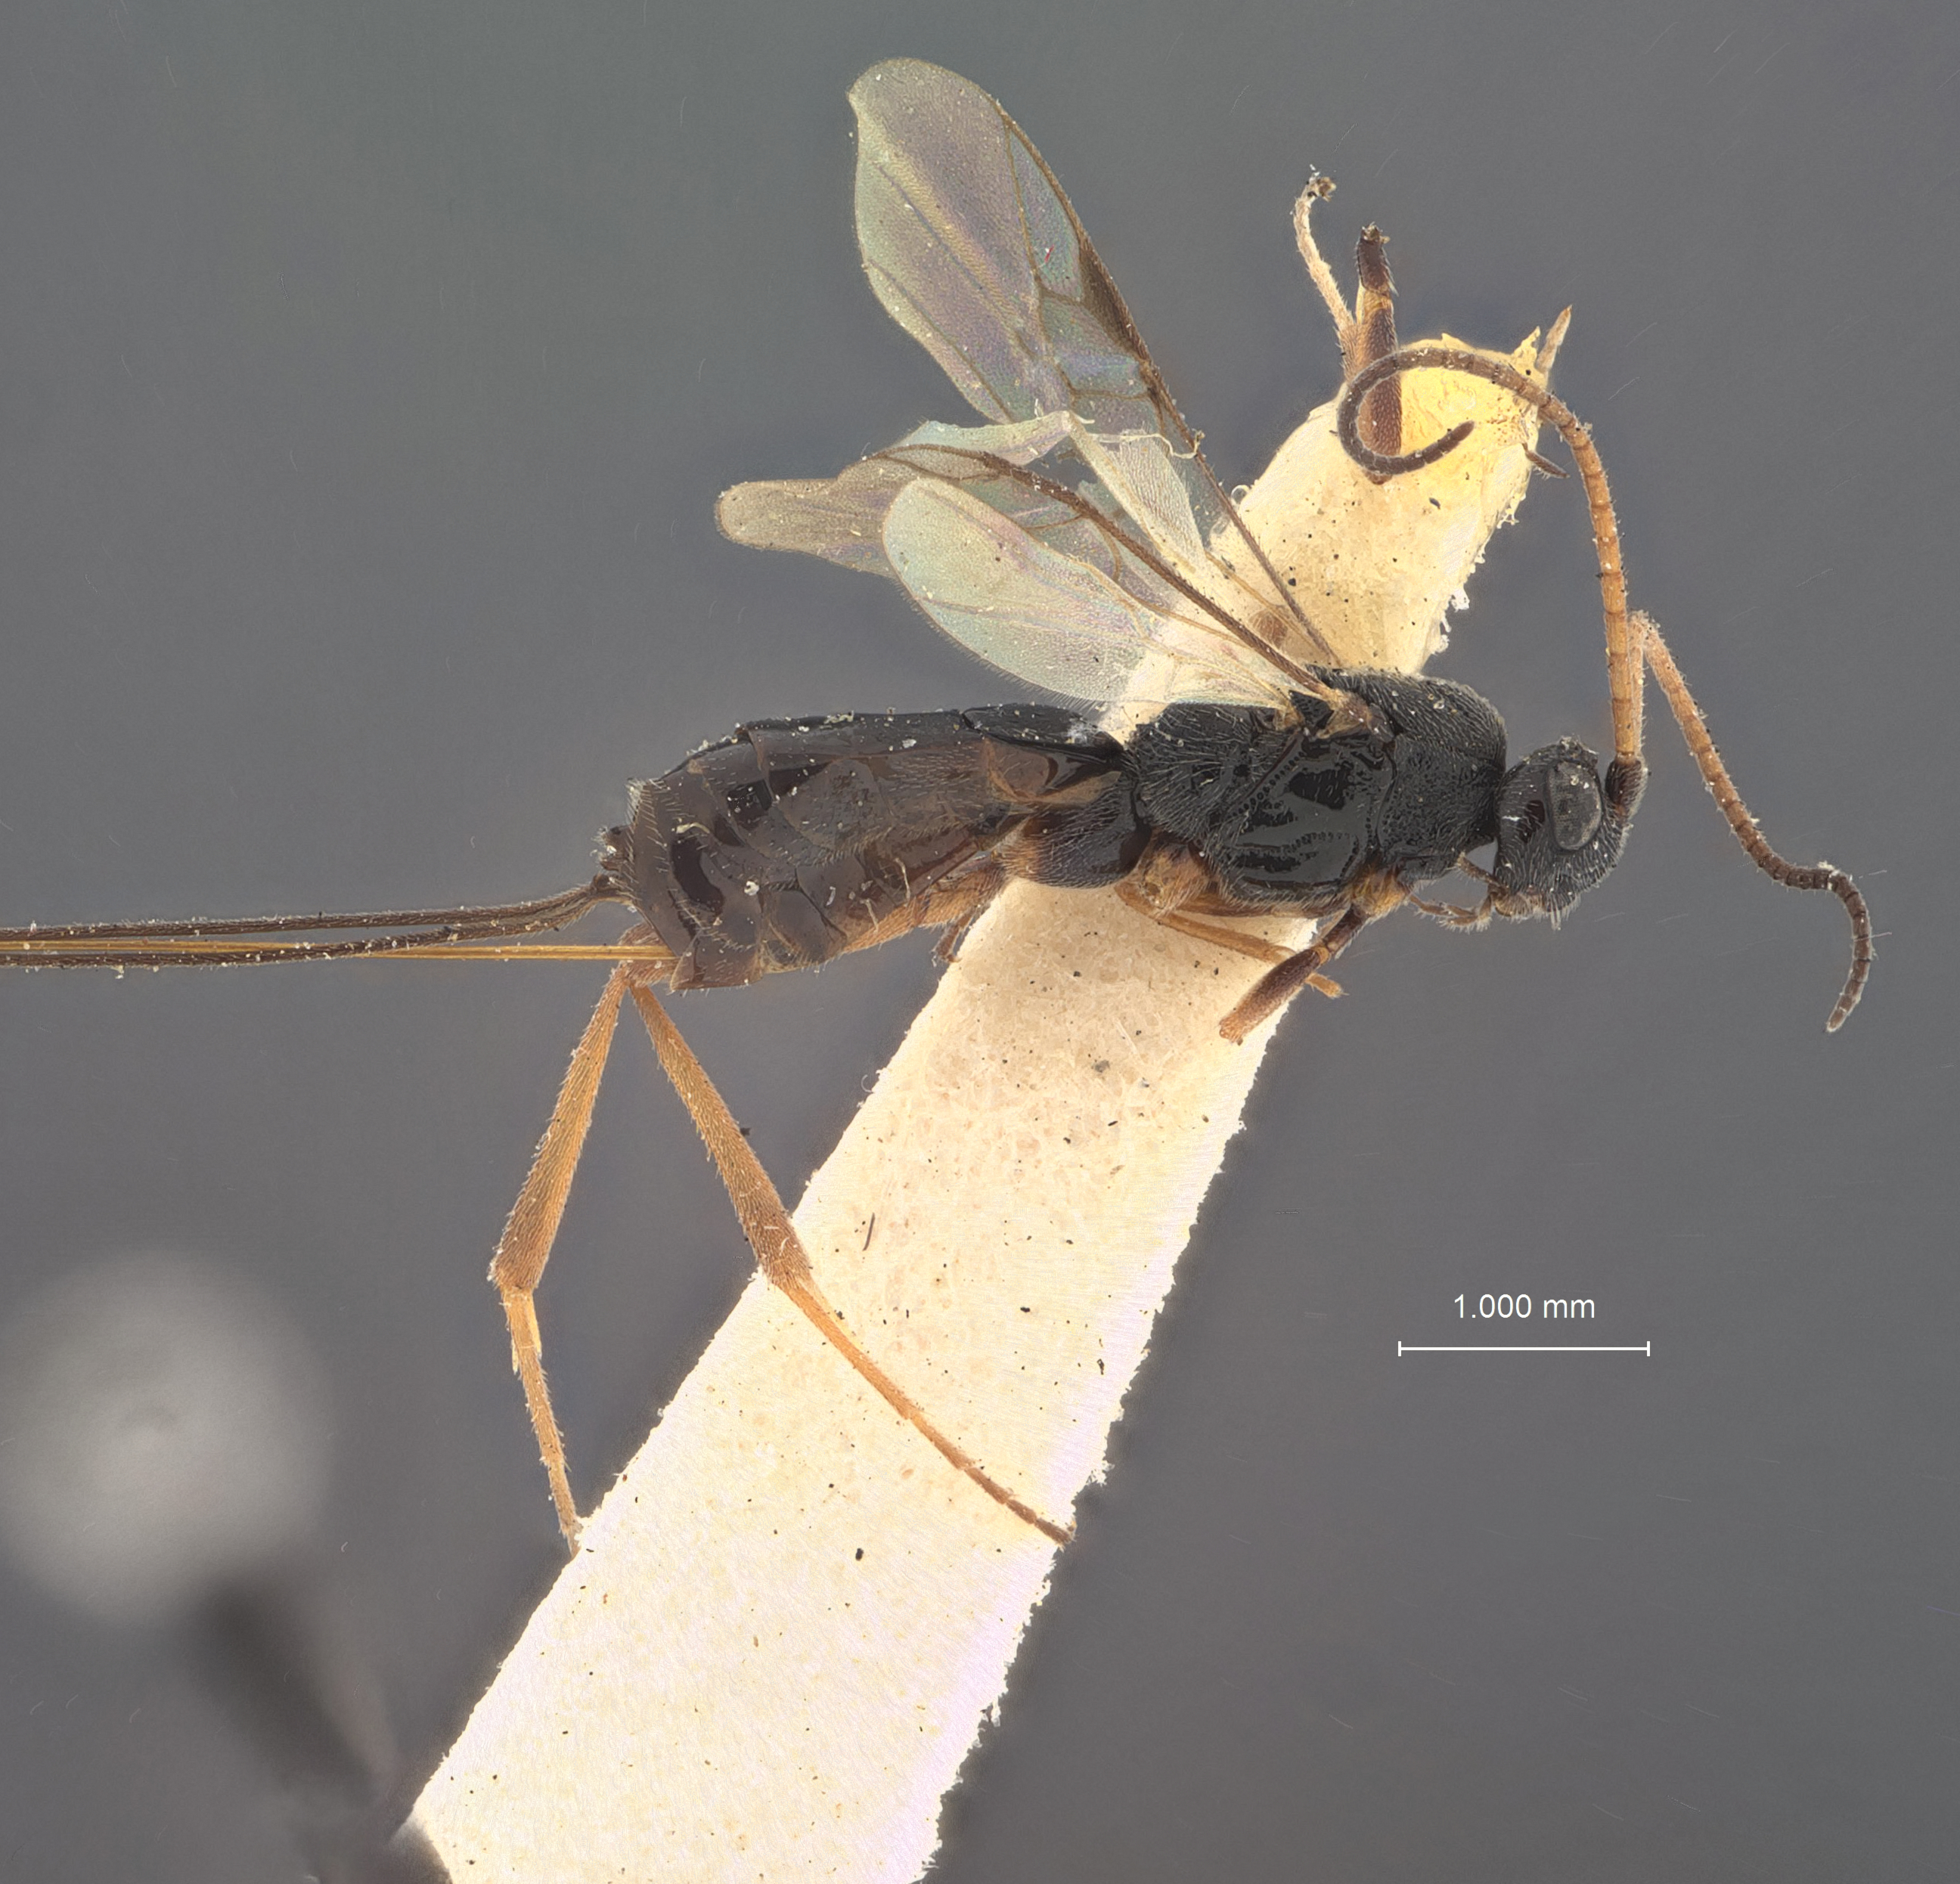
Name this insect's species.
Orgilus monticola
